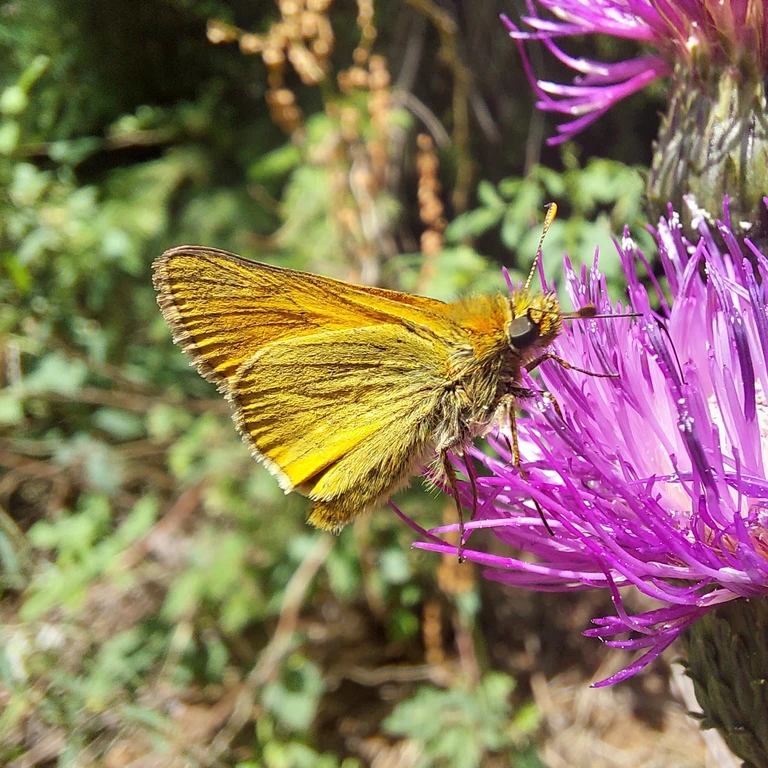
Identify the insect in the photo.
Ochlodes sylvanus (also Ochlodes venata)
